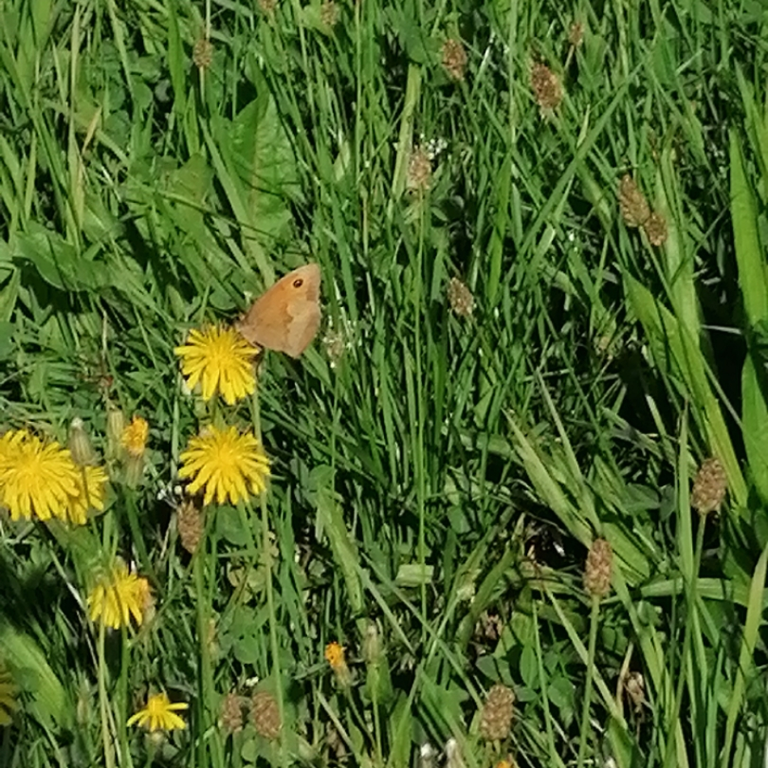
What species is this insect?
Maniola jurtina
